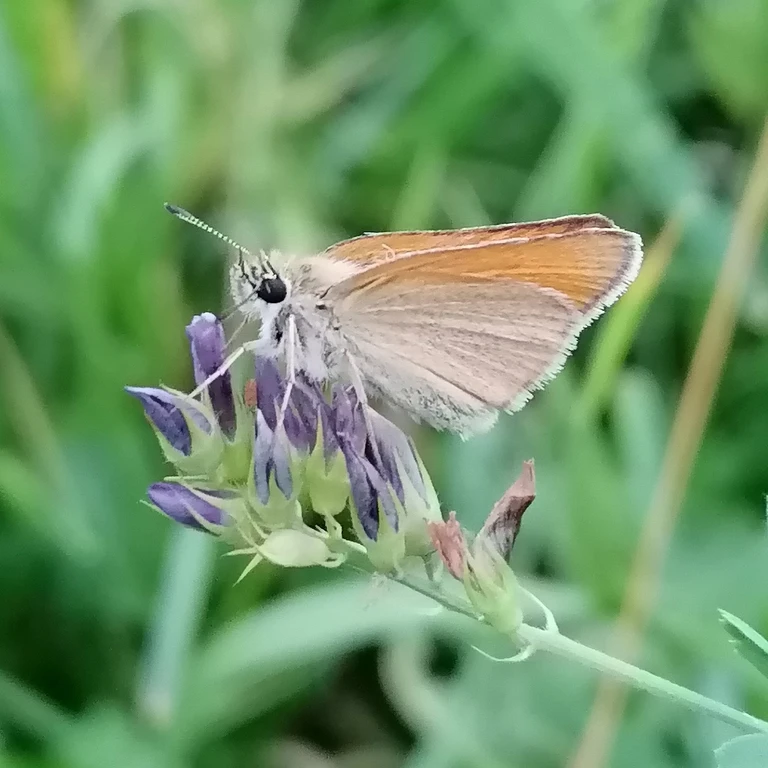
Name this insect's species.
Thymelicus lineola
